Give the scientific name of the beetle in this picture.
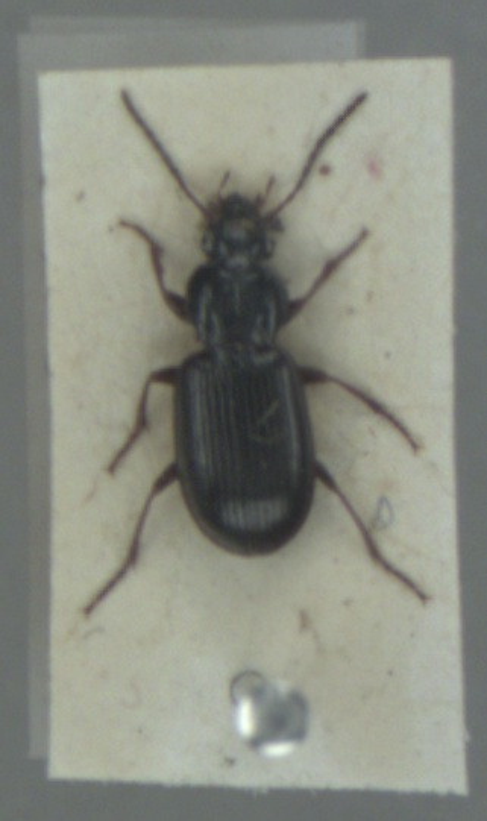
Pterostichus strenuus
